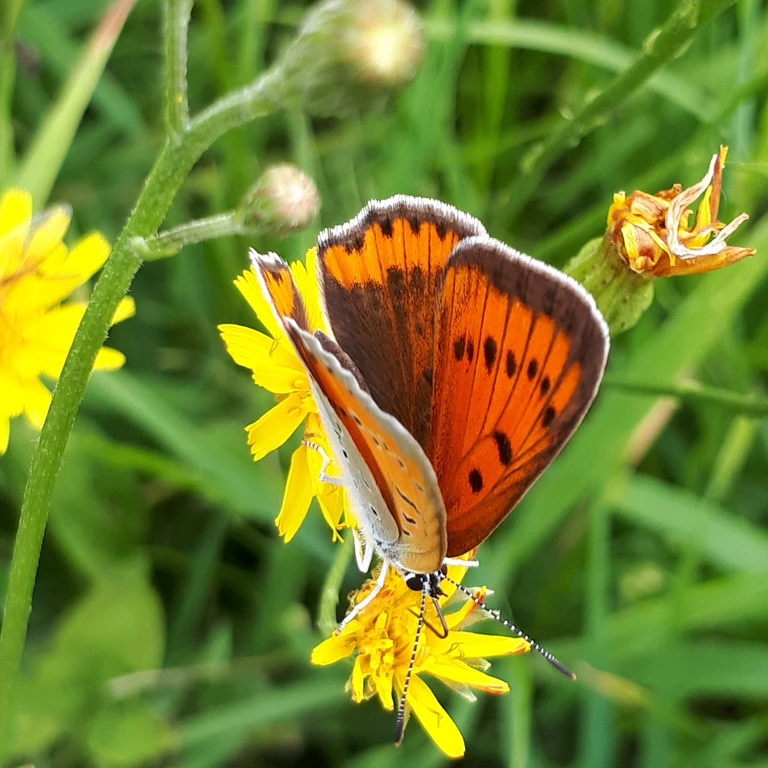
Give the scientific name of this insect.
Lycaena dispar
